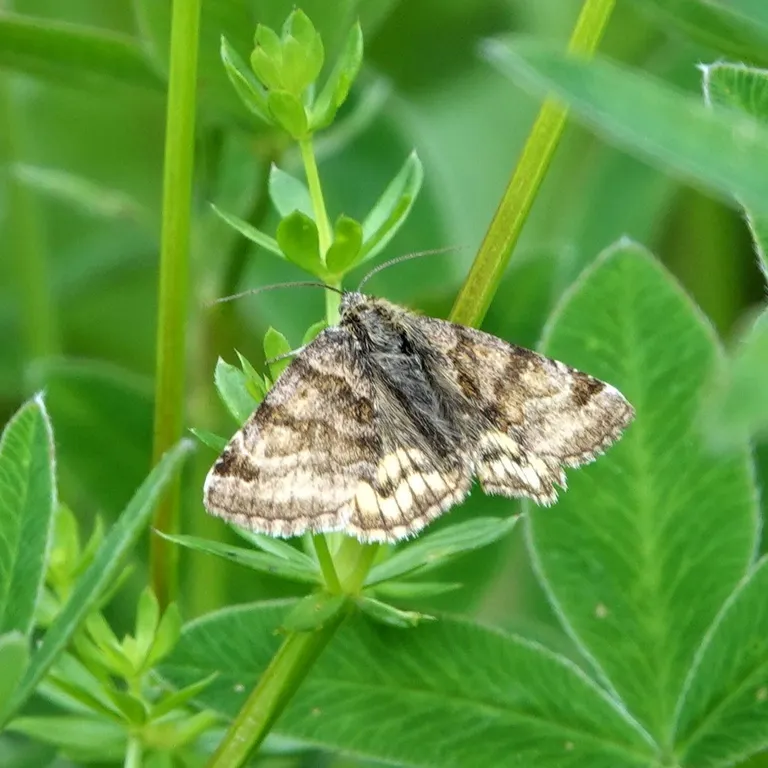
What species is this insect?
Euclidia glyphica
